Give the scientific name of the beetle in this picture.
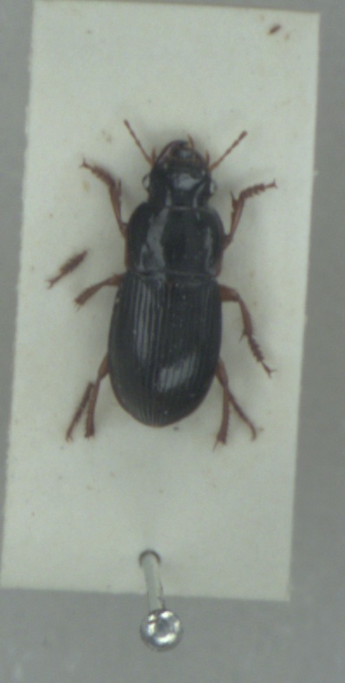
Harpalus latus
